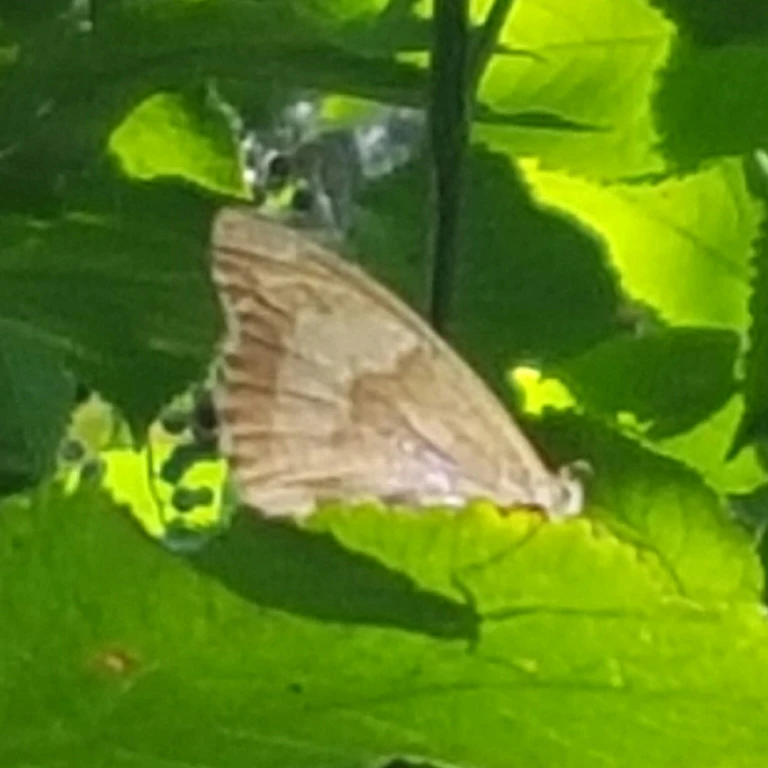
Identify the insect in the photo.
Maniola jurtina
